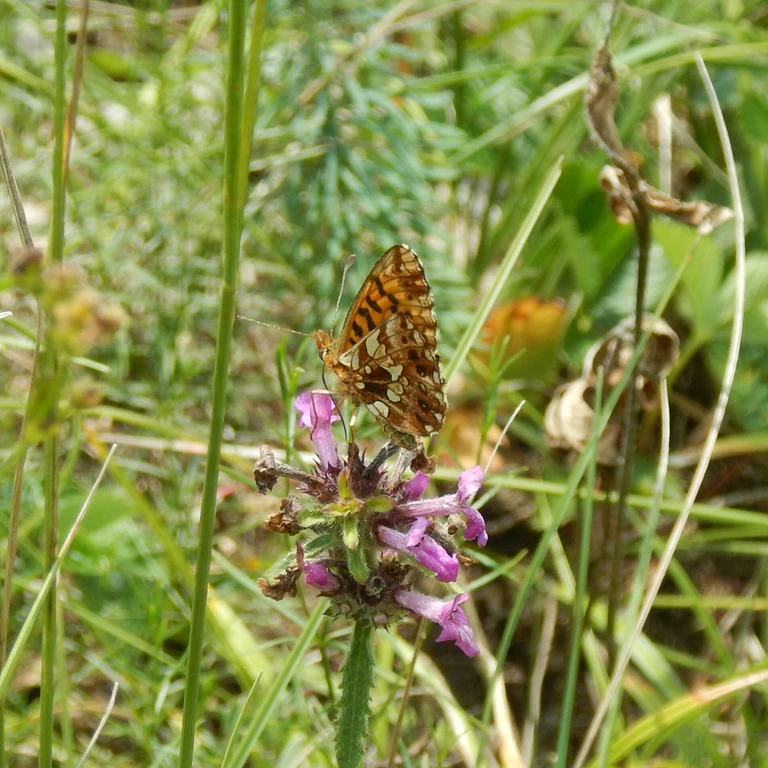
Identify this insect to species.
Boloria dia
